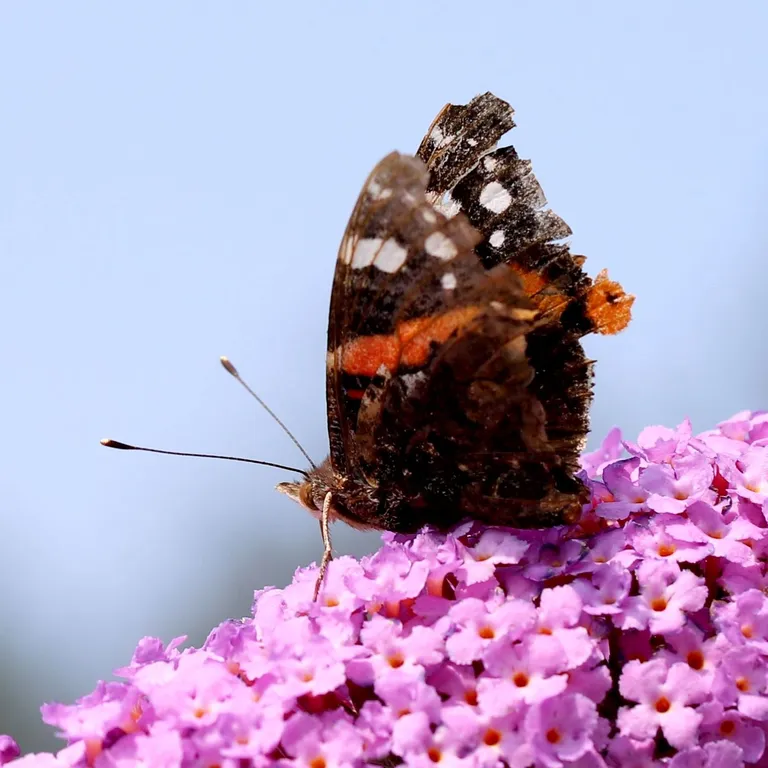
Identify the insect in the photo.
Vanessa atalanta
